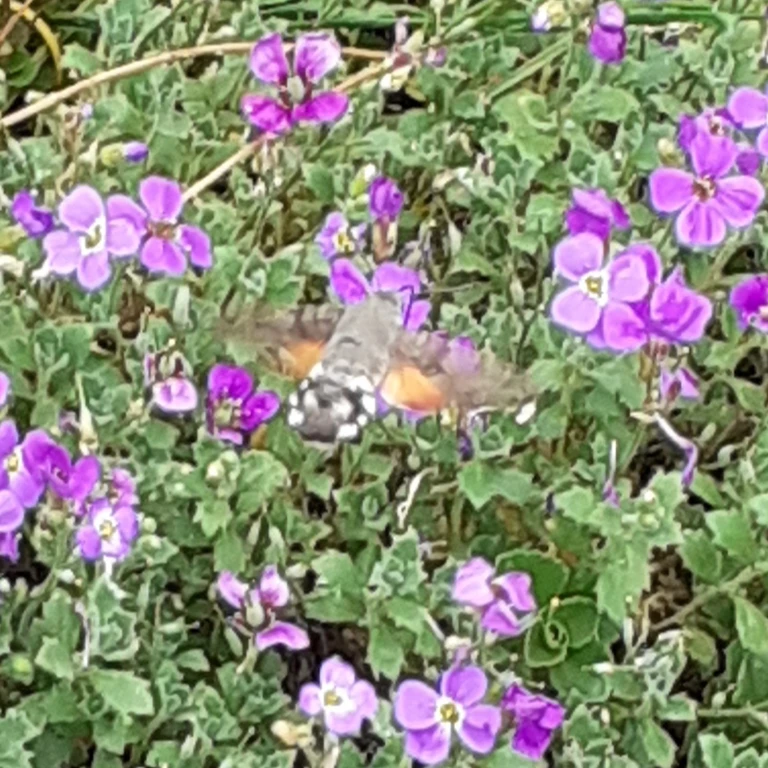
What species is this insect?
Macroglossum stellatarum
